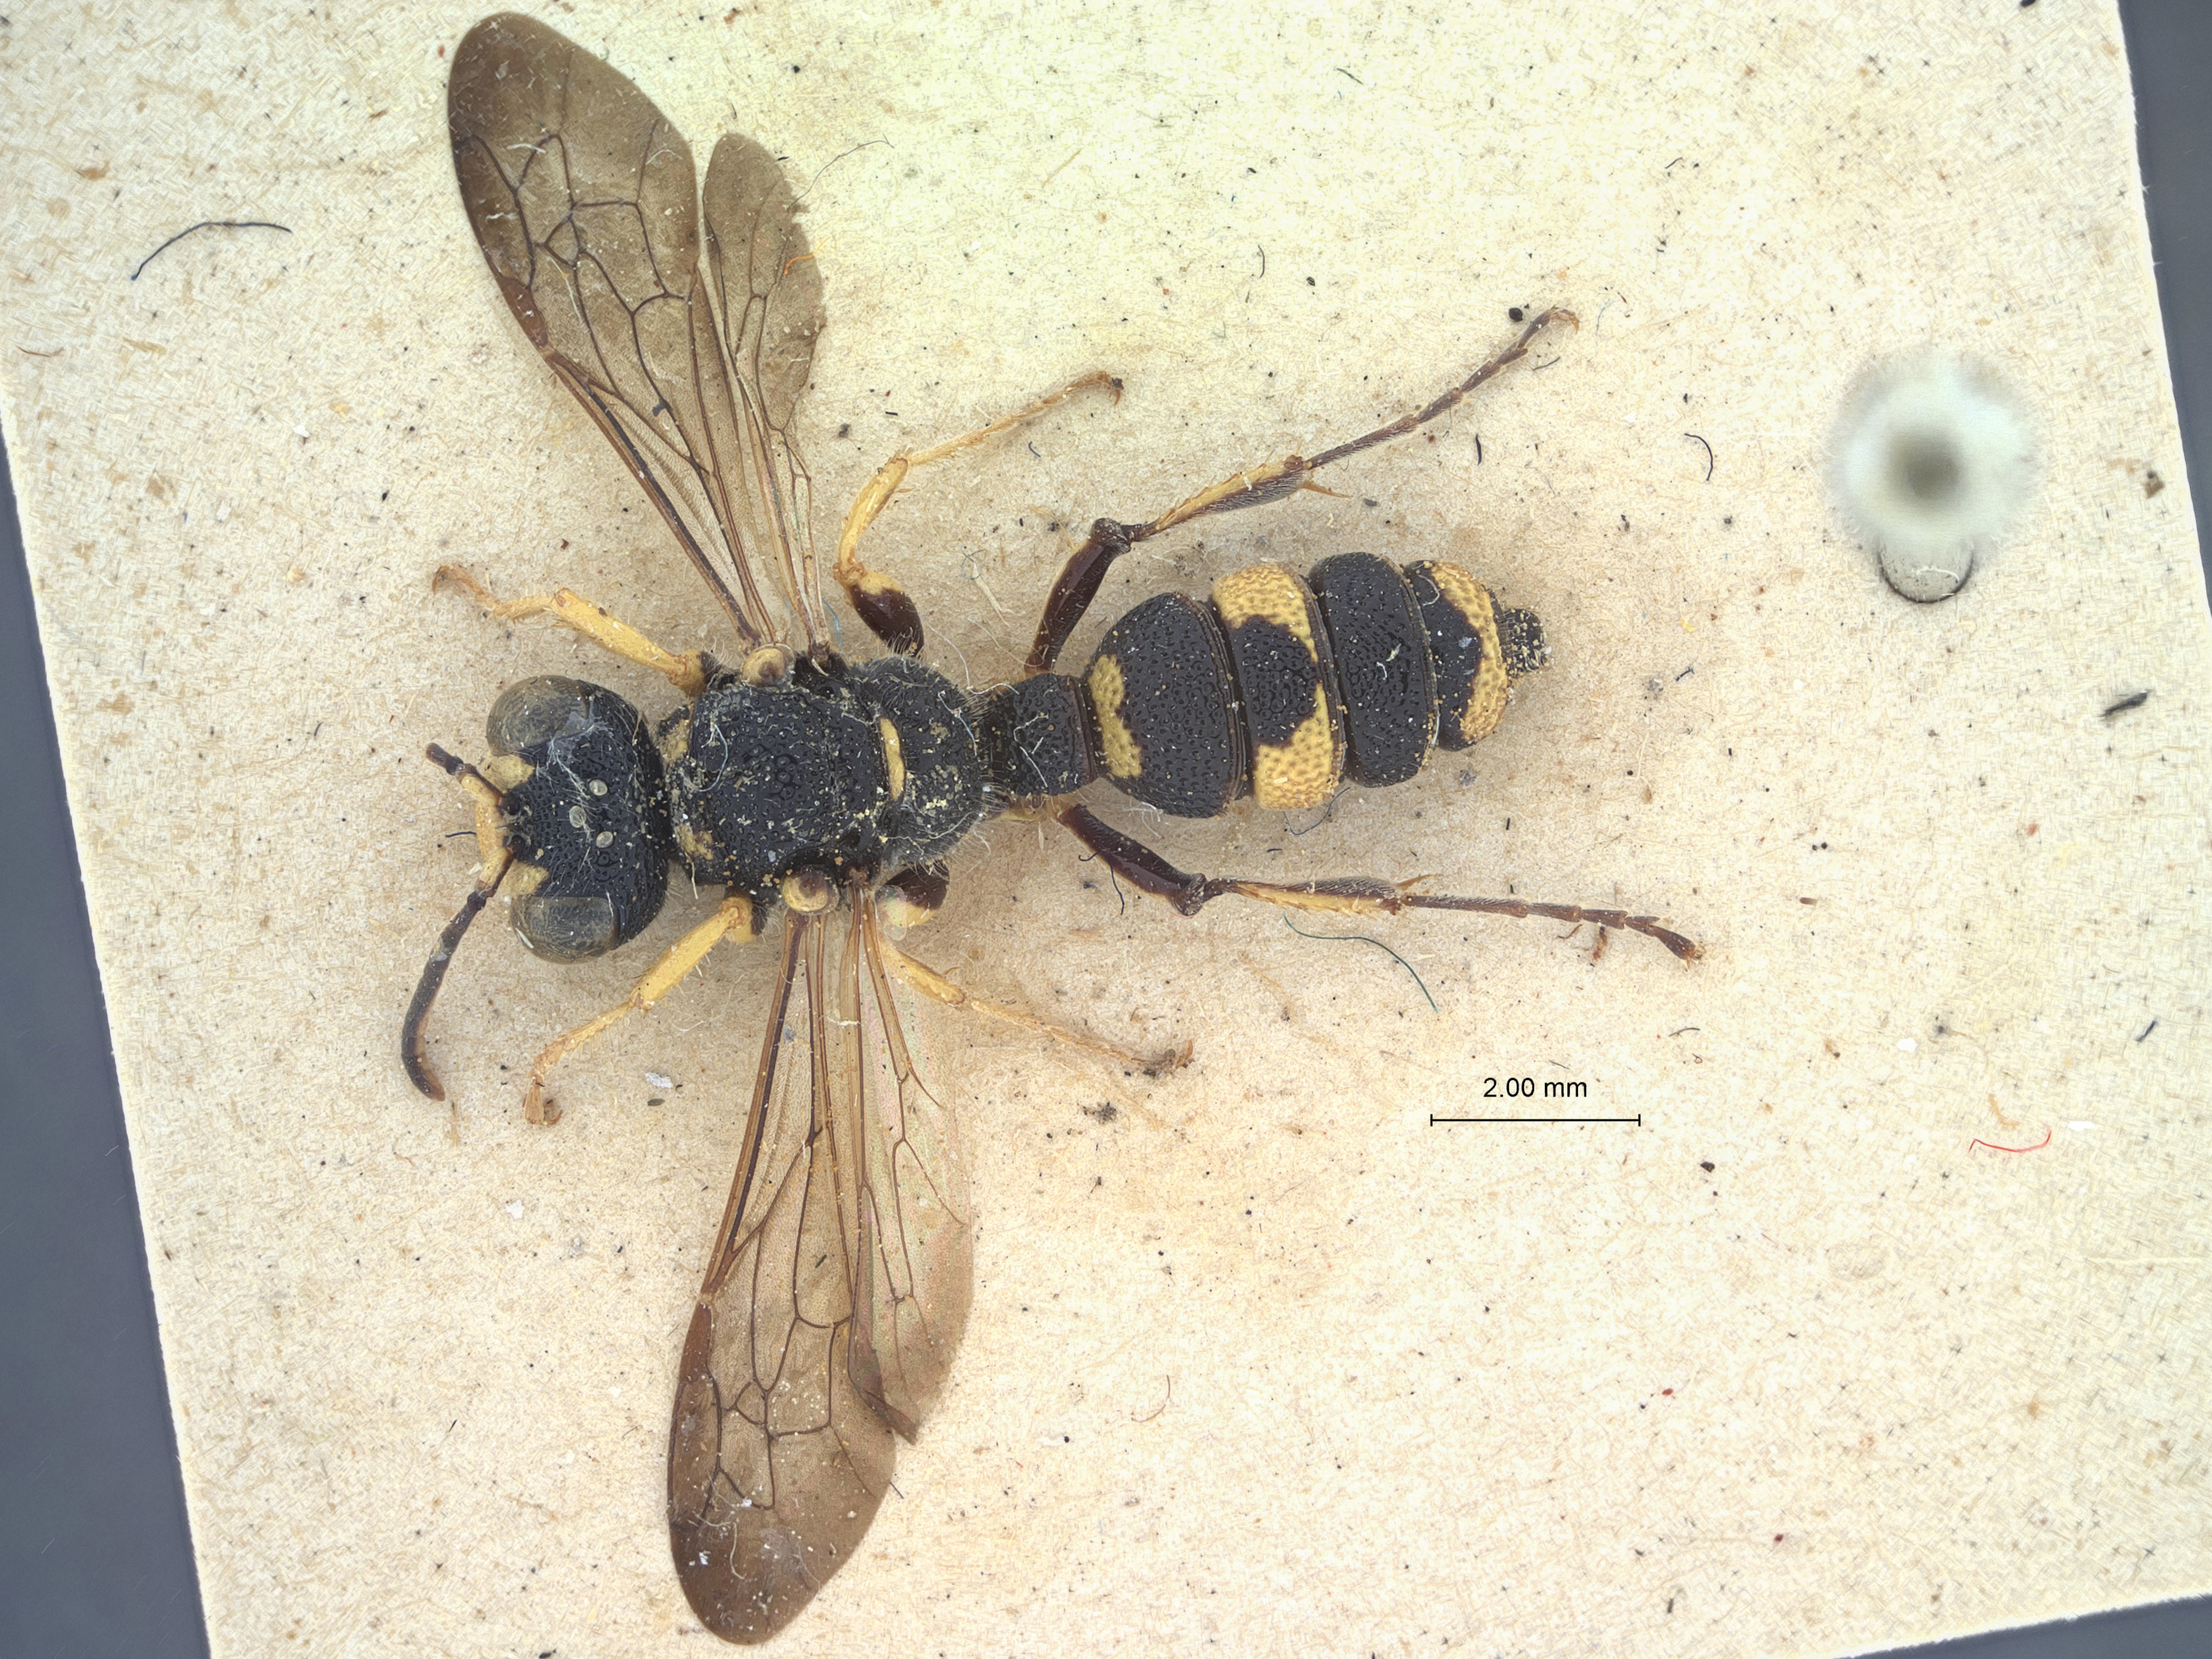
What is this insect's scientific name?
Cerceris japonica
